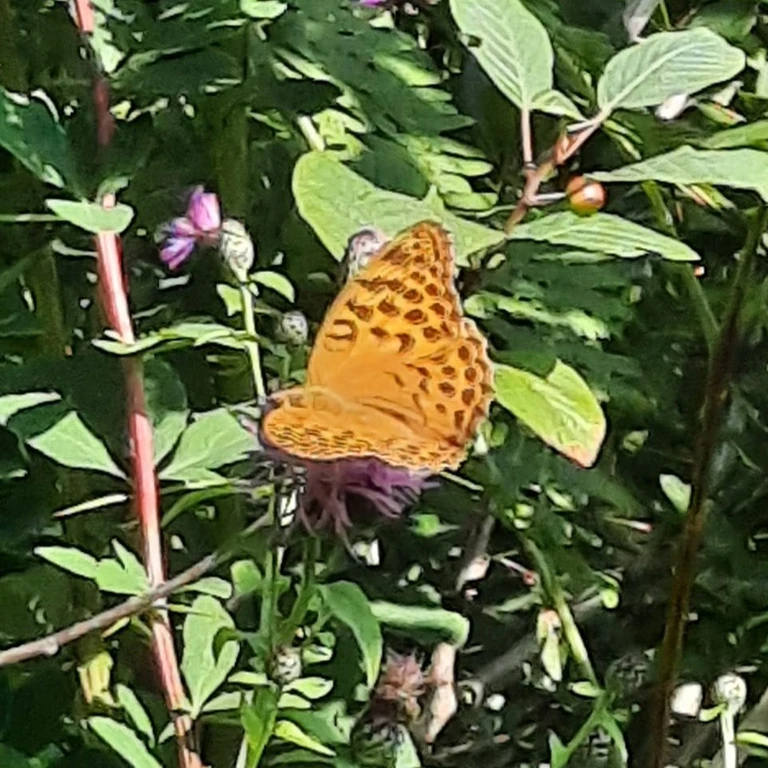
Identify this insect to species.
Argynnis paphia
